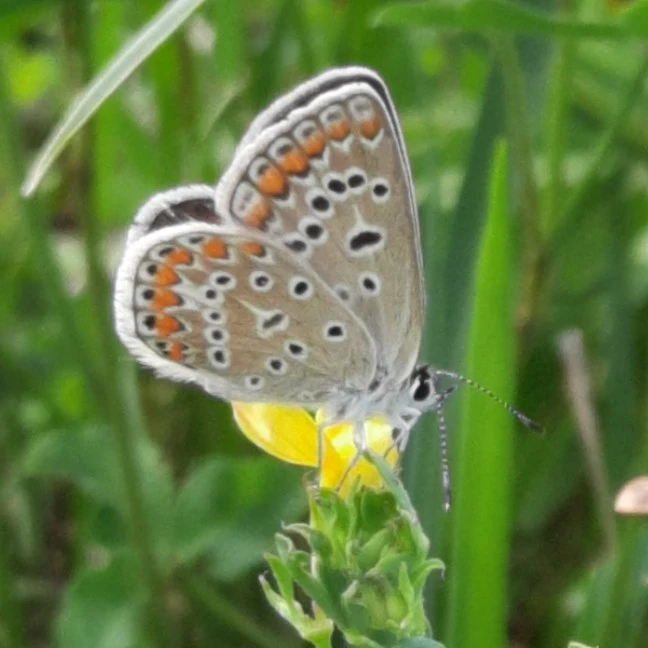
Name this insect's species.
Polyommatus icarus
